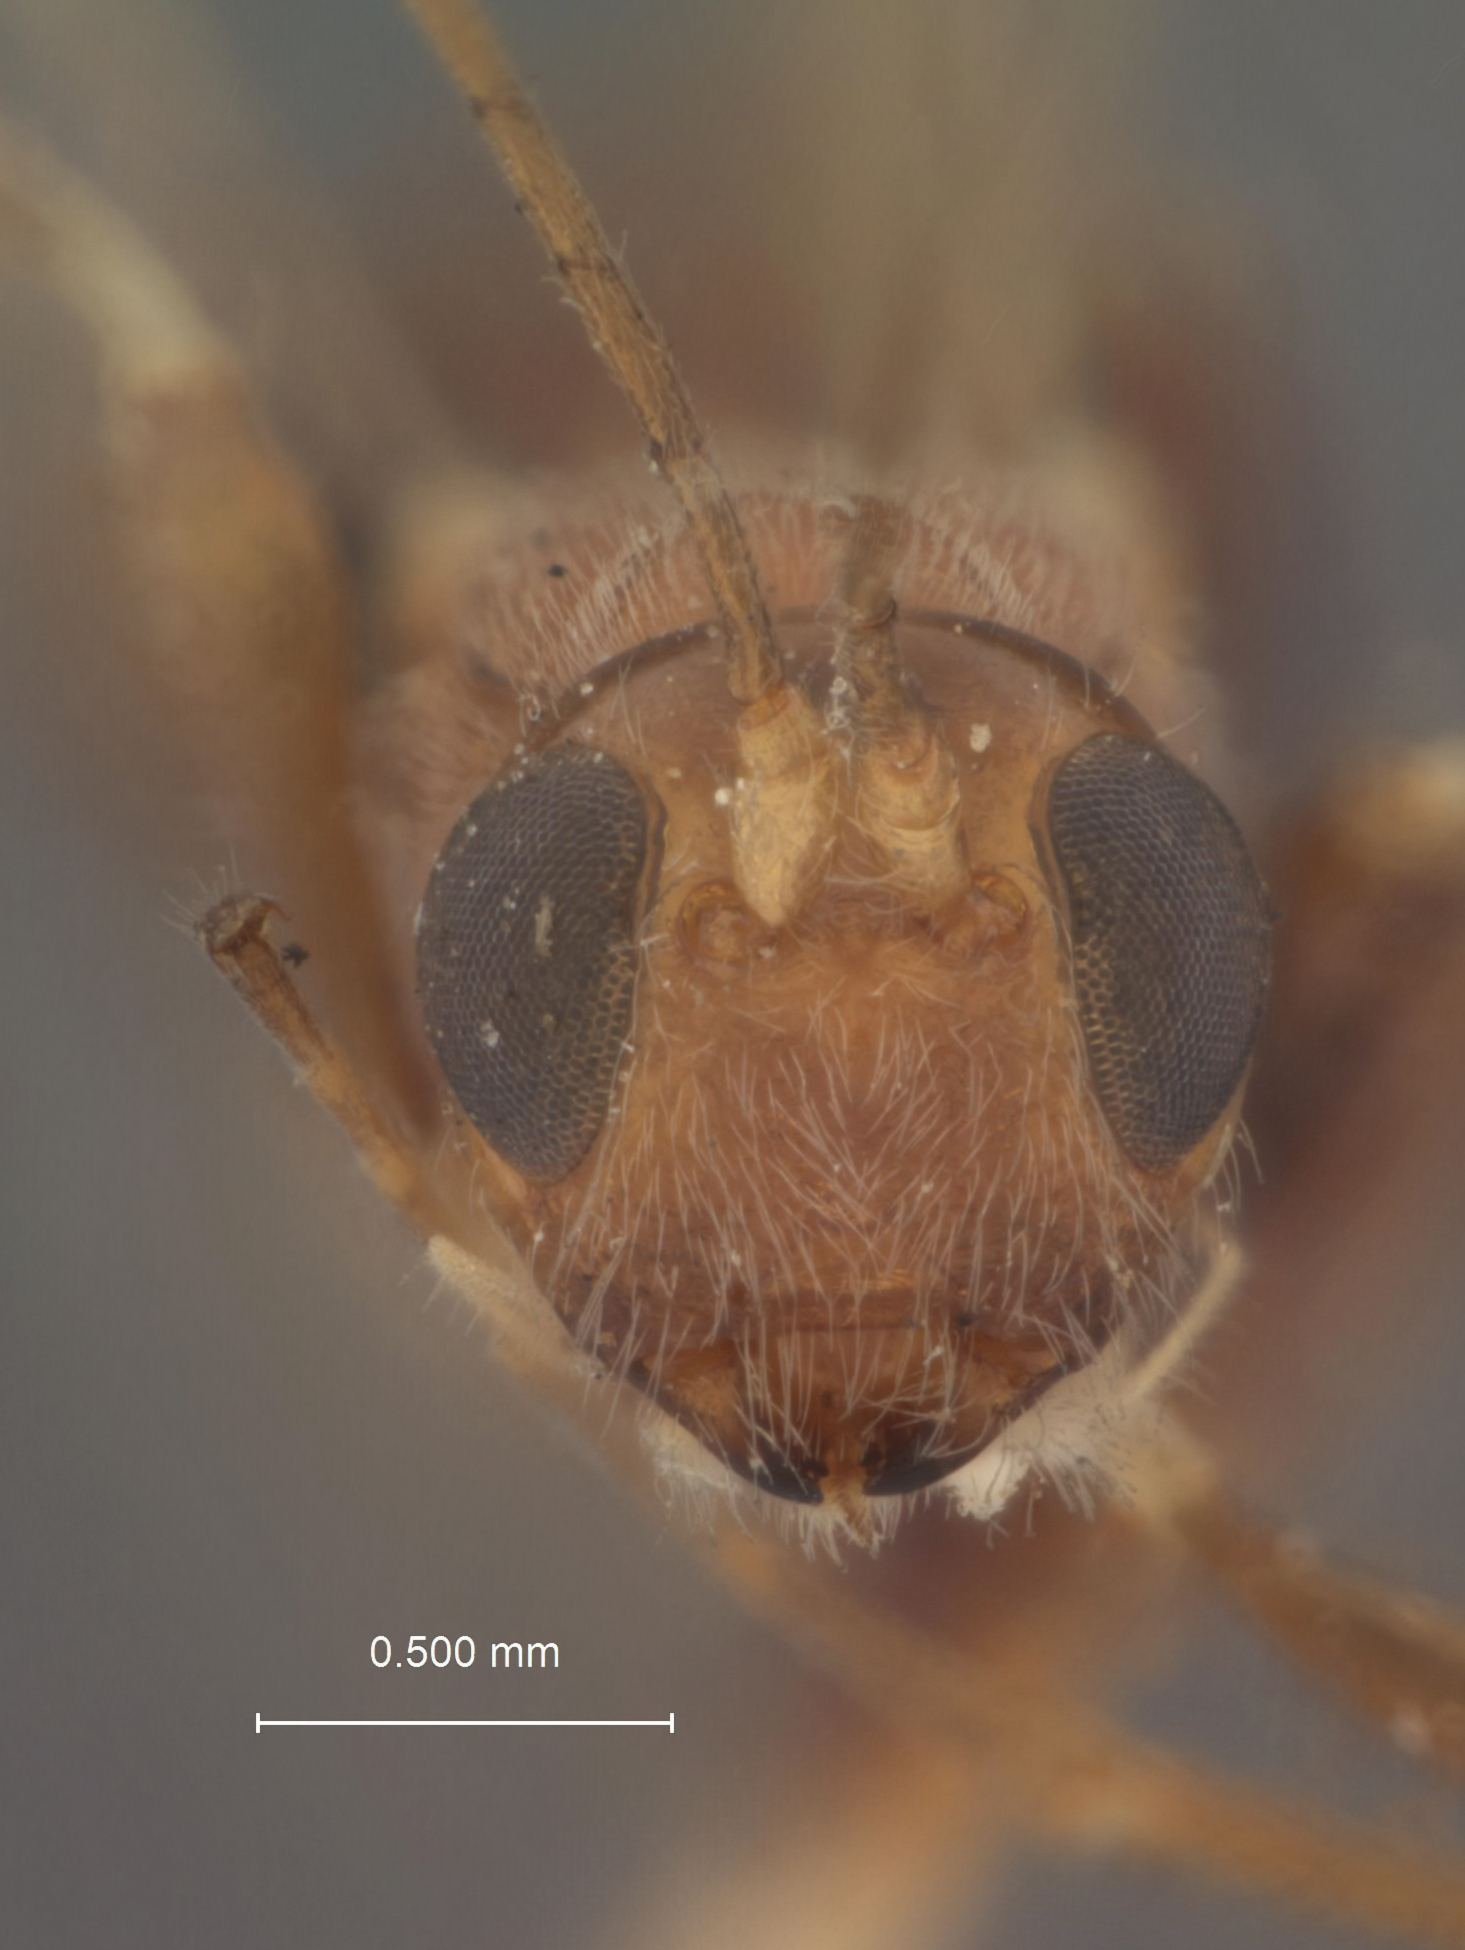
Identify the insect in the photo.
Spathius aeolus
